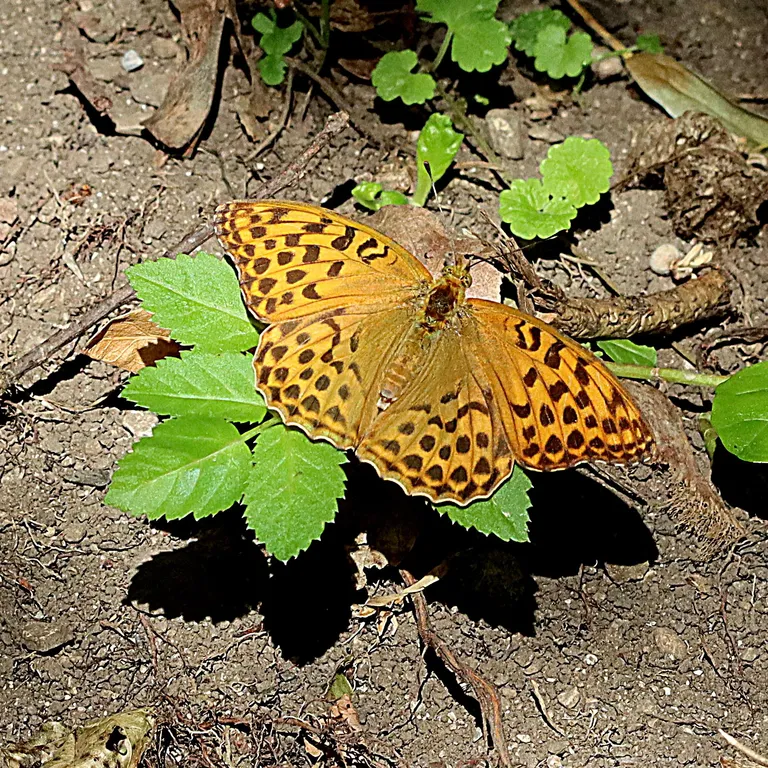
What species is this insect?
Argynnis paphia
